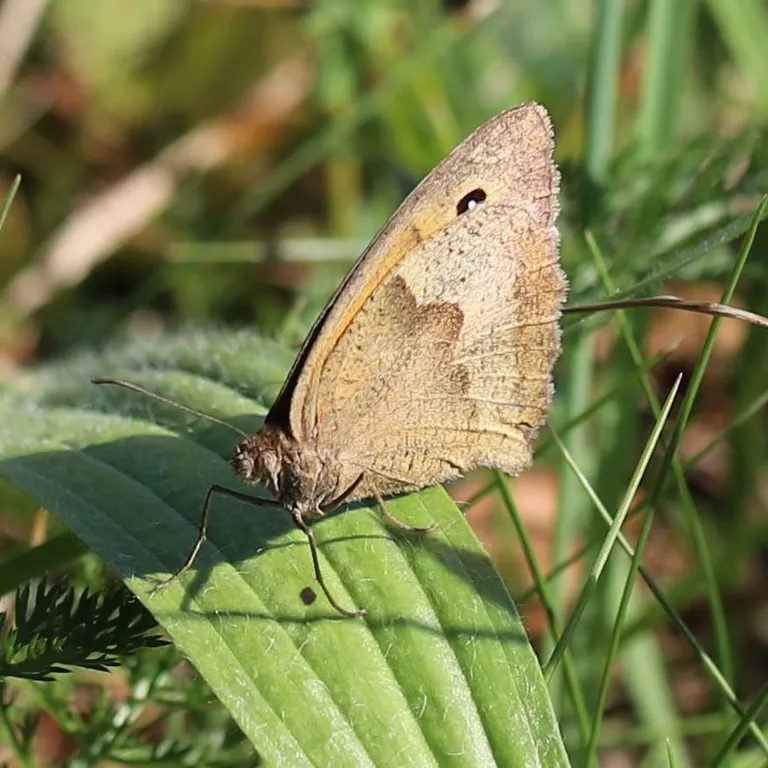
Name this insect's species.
Maniola jurtina
